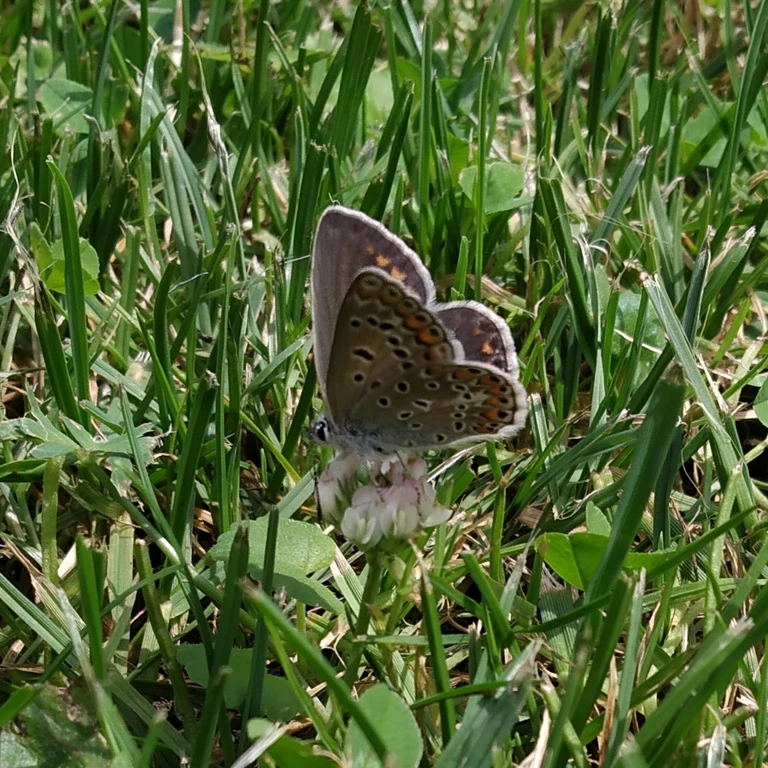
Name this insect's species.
Polyommatus icarus
